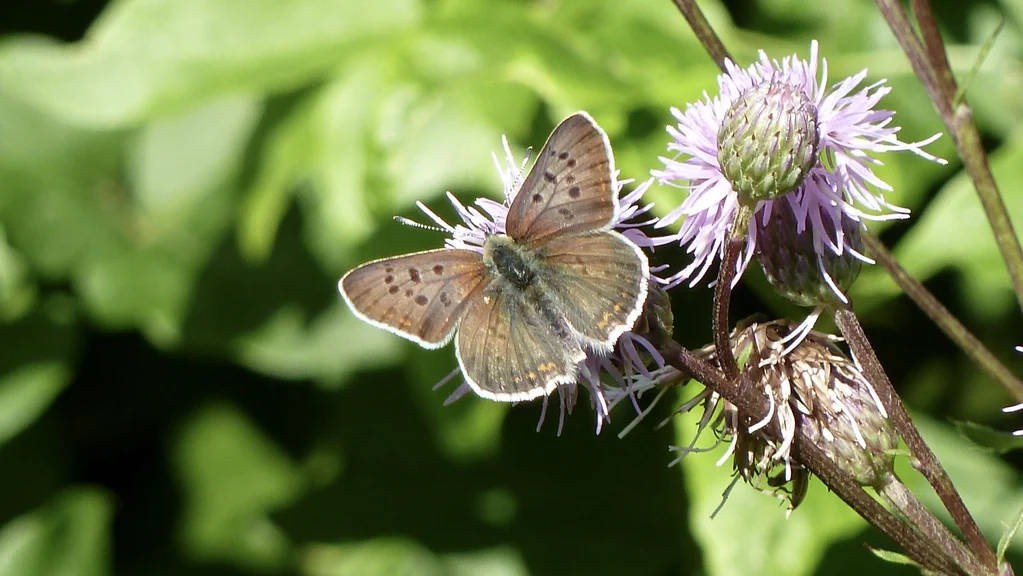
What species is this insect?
Lycaena tityrus (also Loweia tityrus)
